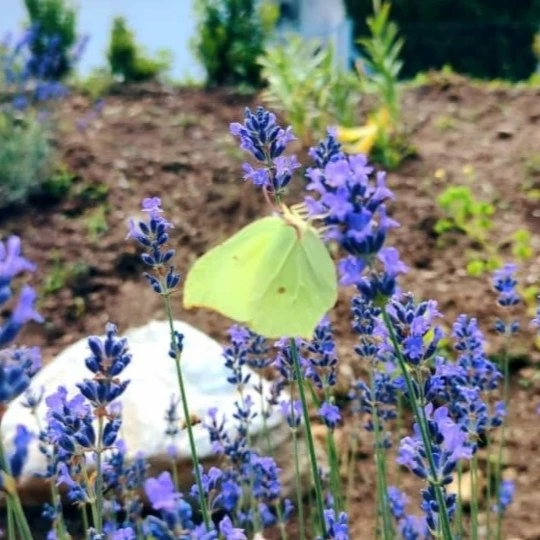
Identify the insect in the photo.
Gonepteryx rhamni
